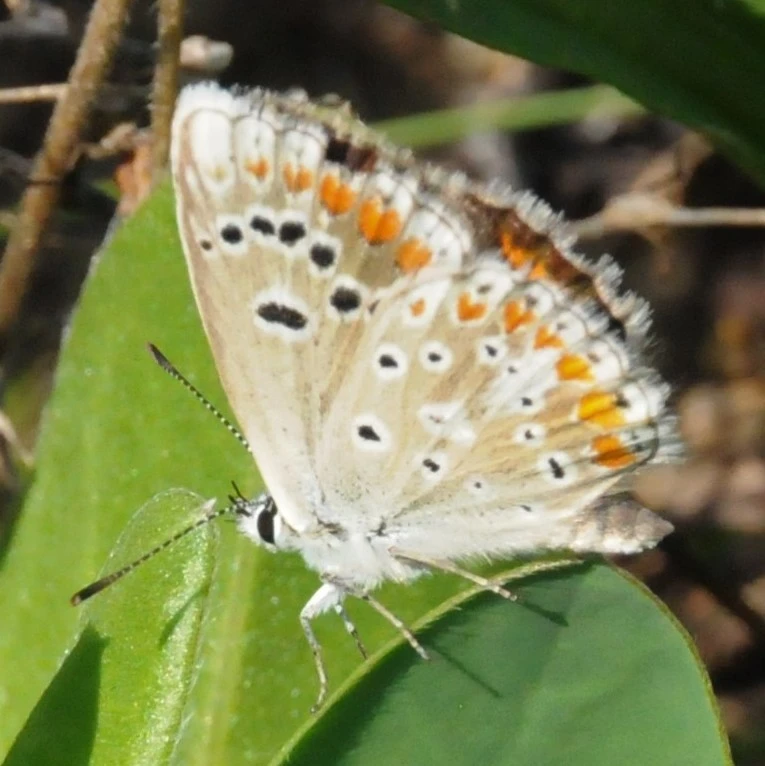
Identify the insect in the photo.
Polyommatus dorylas
